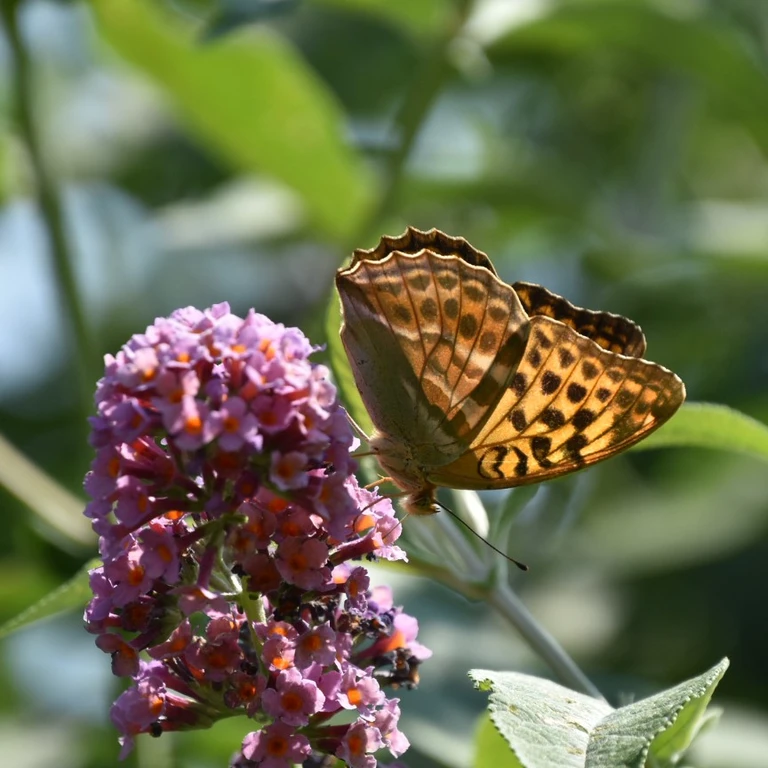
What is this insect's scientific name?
Argynnis paphia
